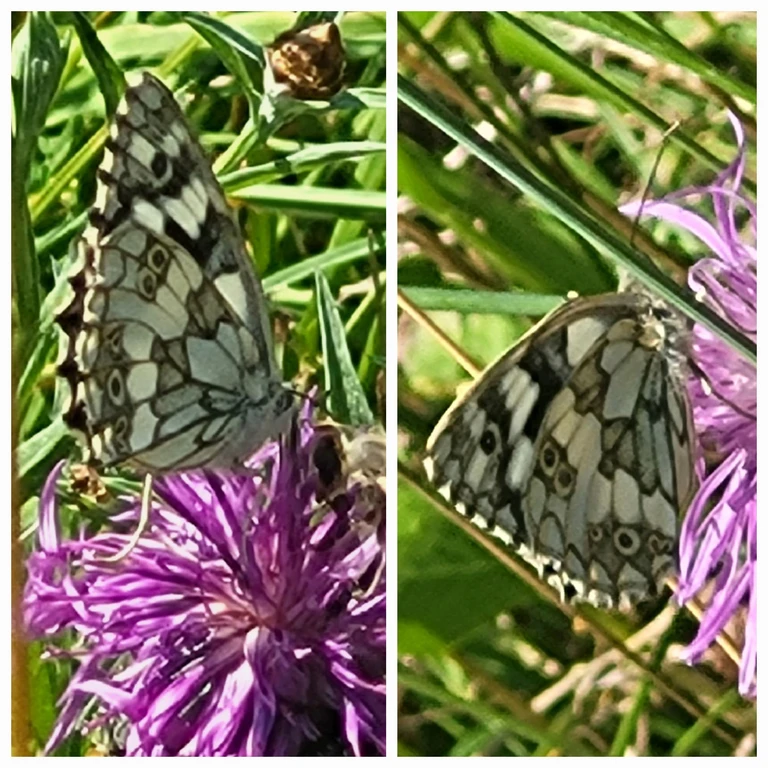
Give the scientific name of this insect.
Melanargia galathea
